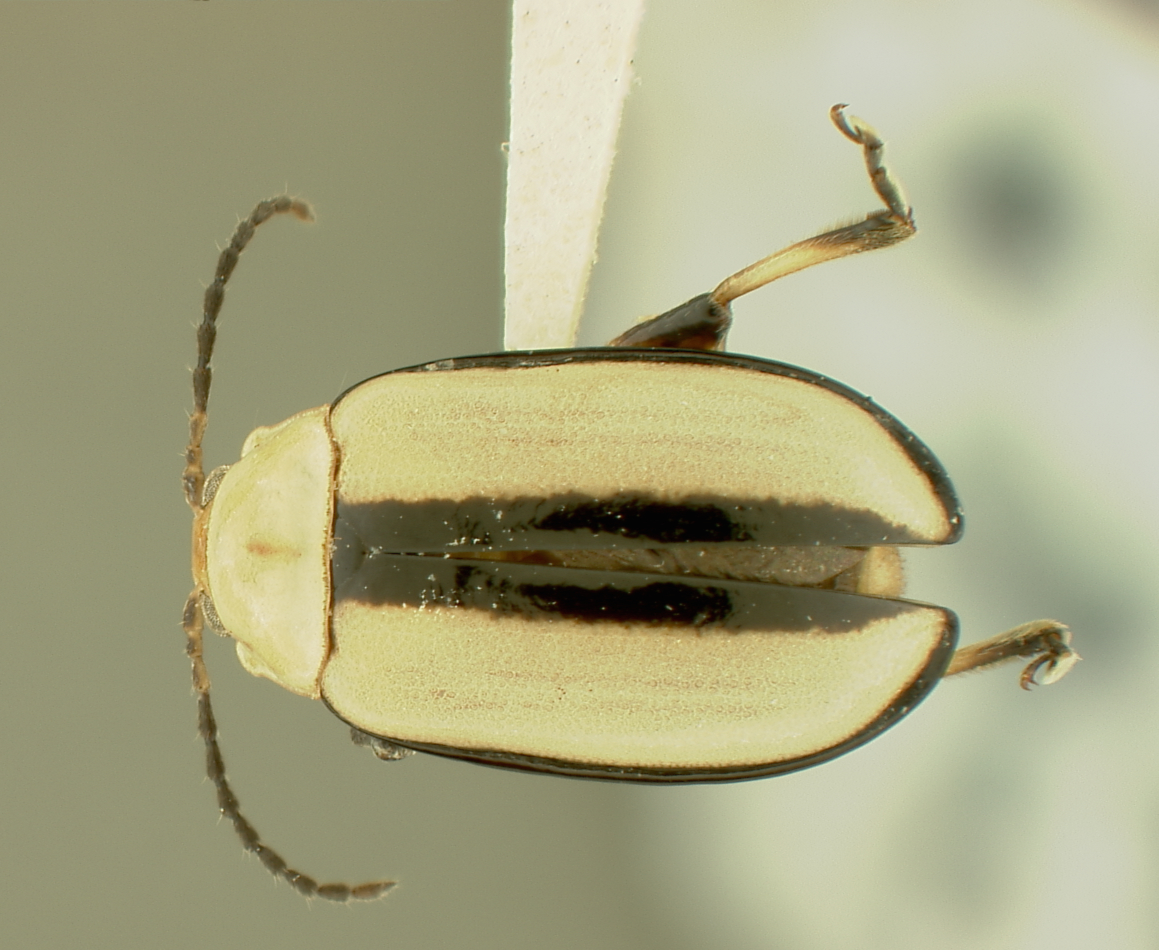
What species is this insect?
Disonycha trivittata
